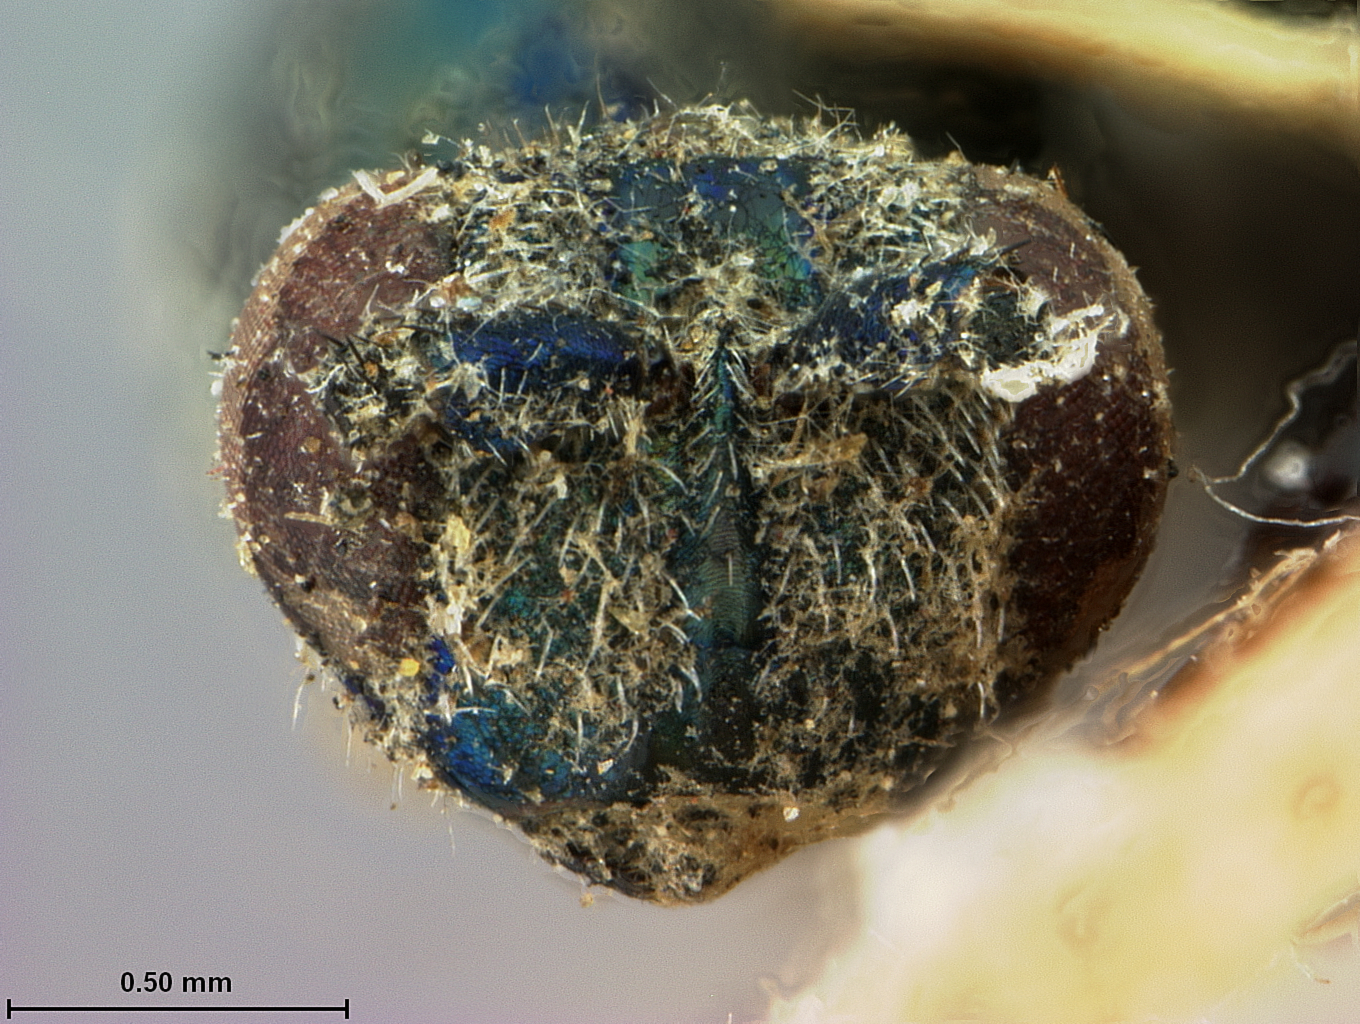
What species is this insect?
Dinoura cyanea
